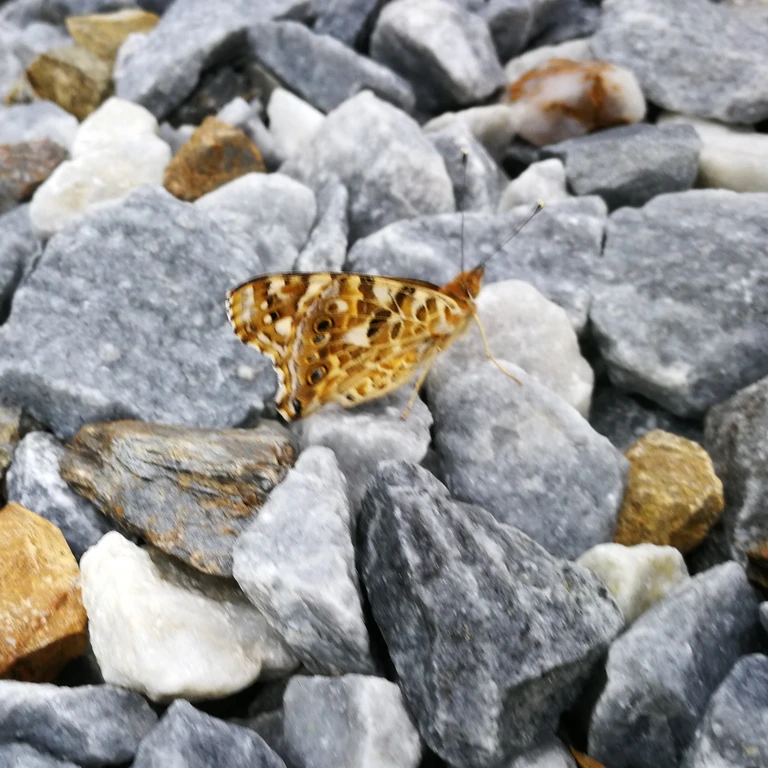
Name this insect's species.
Vanessa cardui
